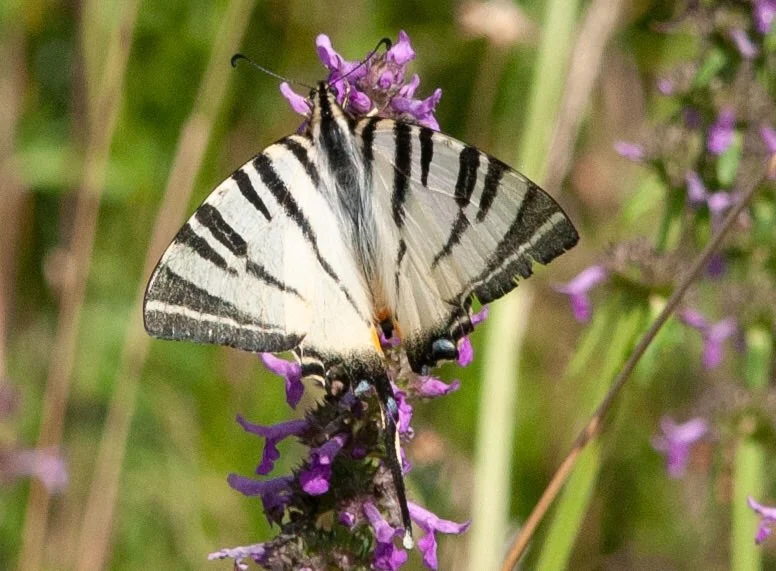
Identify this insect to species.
Iphiclides podalirius
